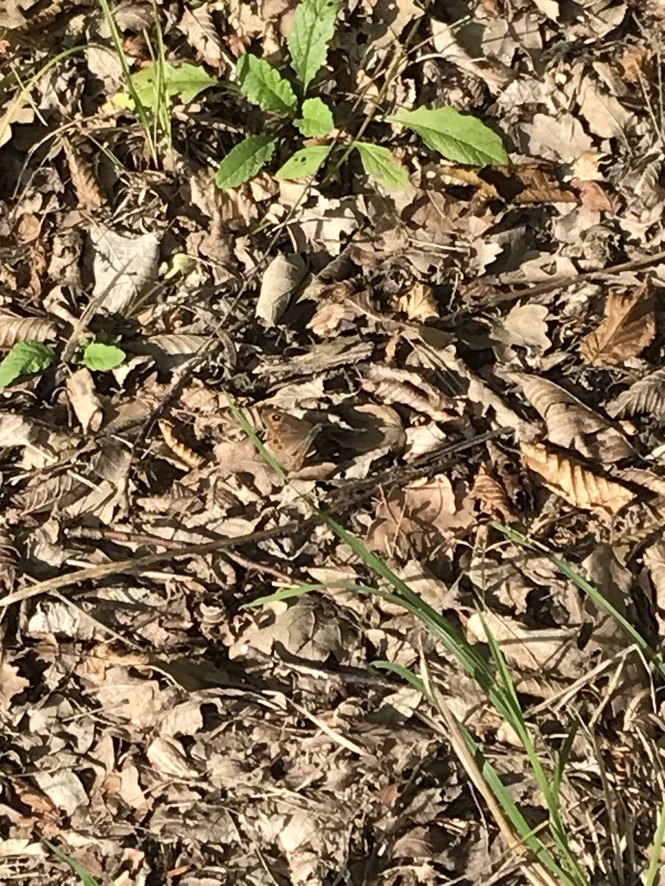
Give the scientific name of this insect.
Lasiommata maera (also Pararge maera)
